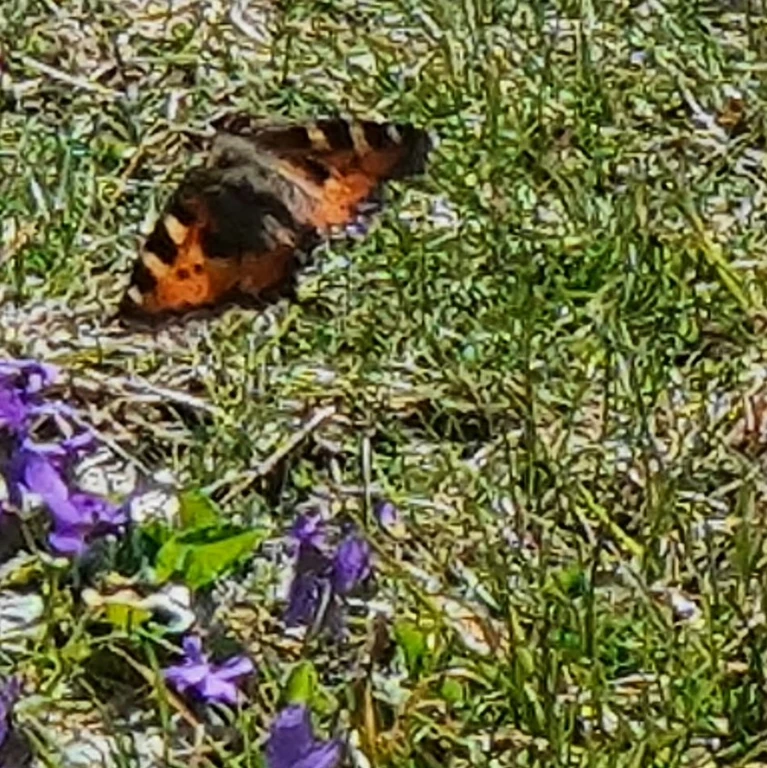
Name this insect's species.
Aglais urticae
